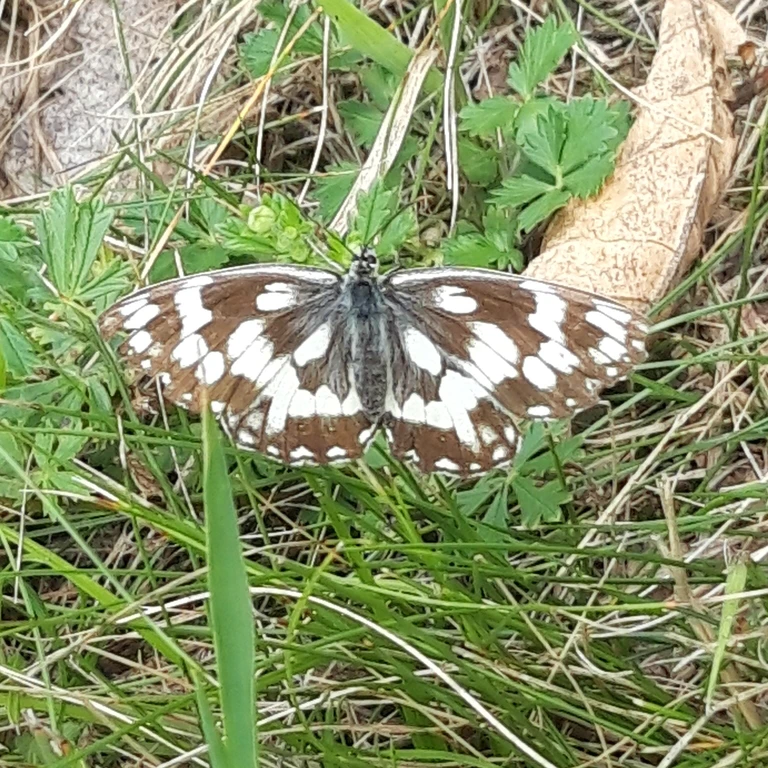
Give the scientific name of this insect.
Melanargia galathea
